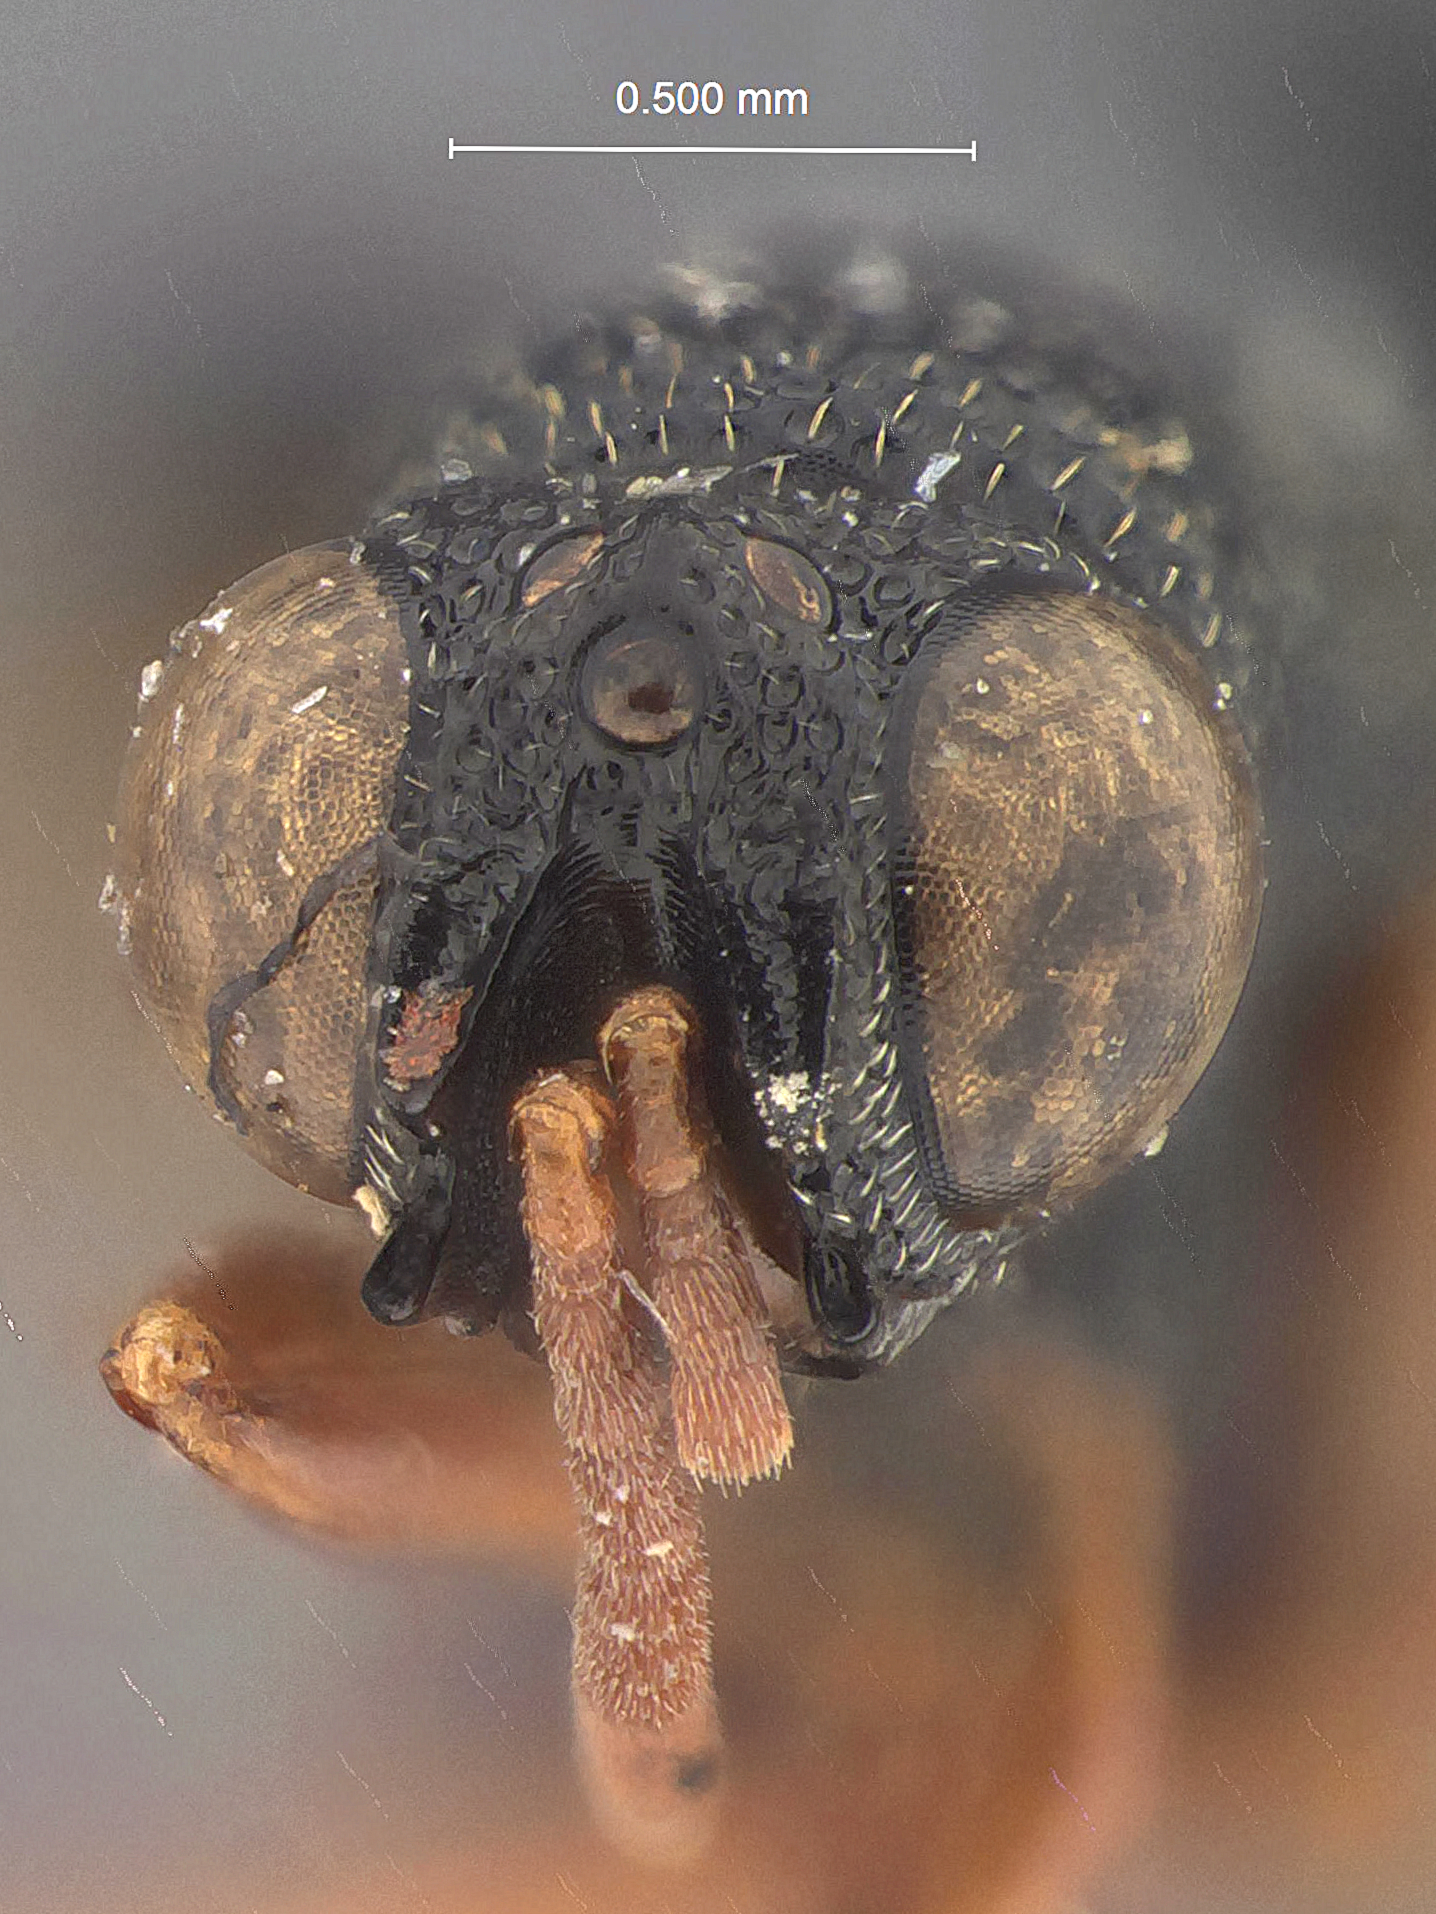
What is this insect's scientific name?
Pareniaca linearis
